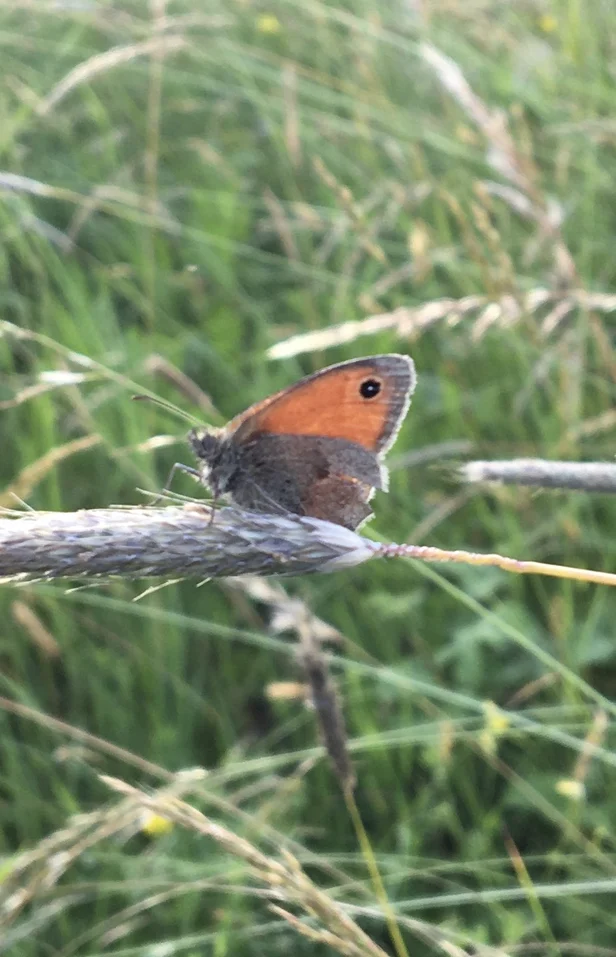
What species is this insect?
Coenonympha pamphilus
